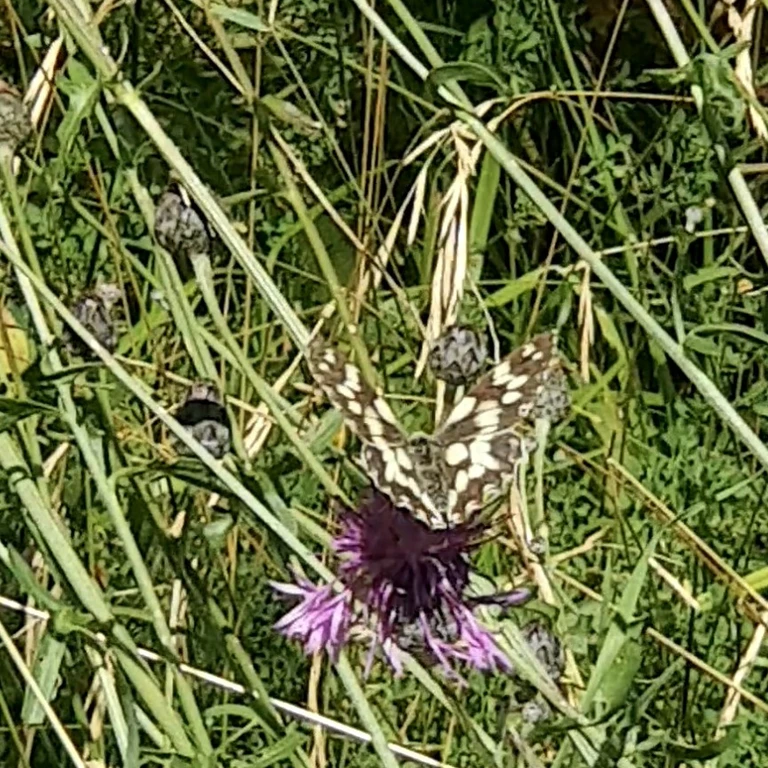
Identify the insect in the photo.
Melanargia galathea
